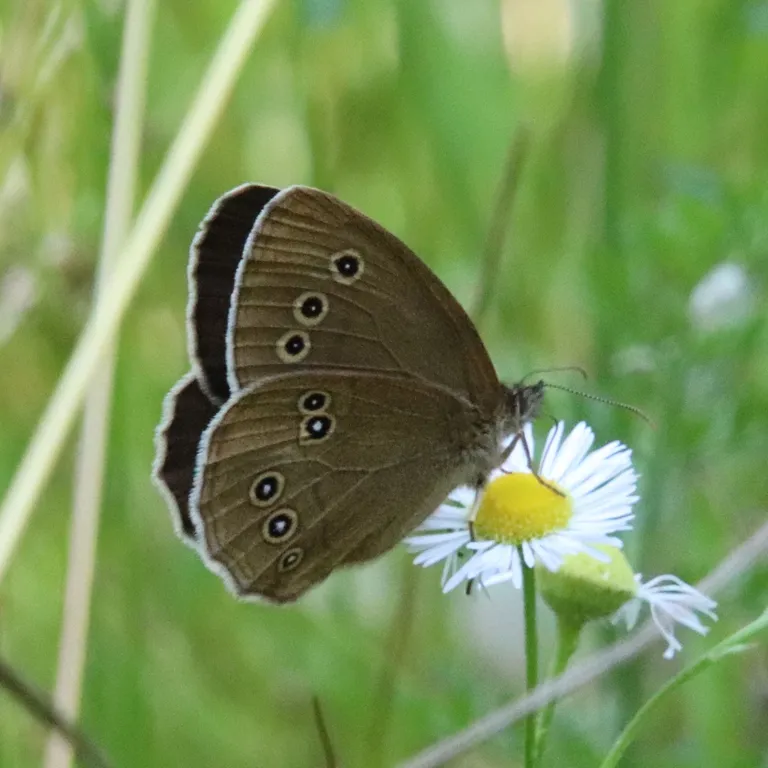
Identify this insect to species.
Aphantopus hyperantus
